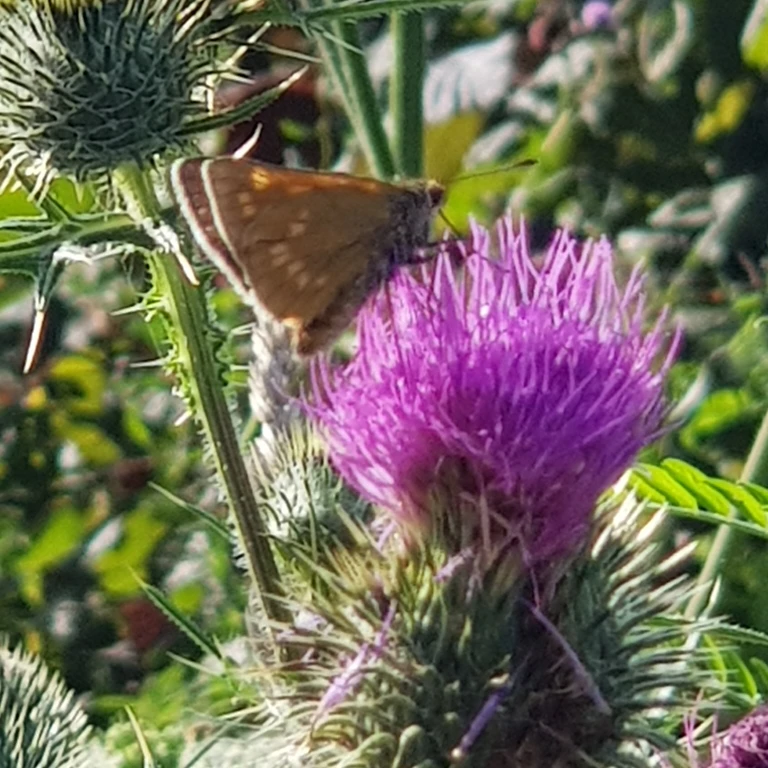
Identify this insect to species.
Ochlodes sylvanus (also Ochlodes venata)
